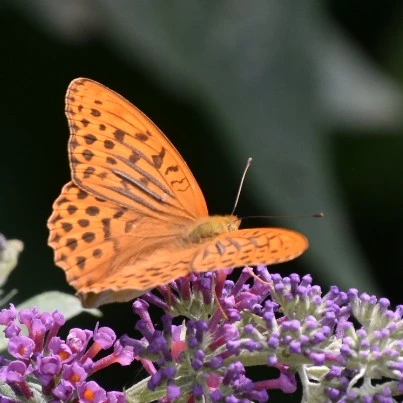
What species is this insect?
Argynnis paphia
